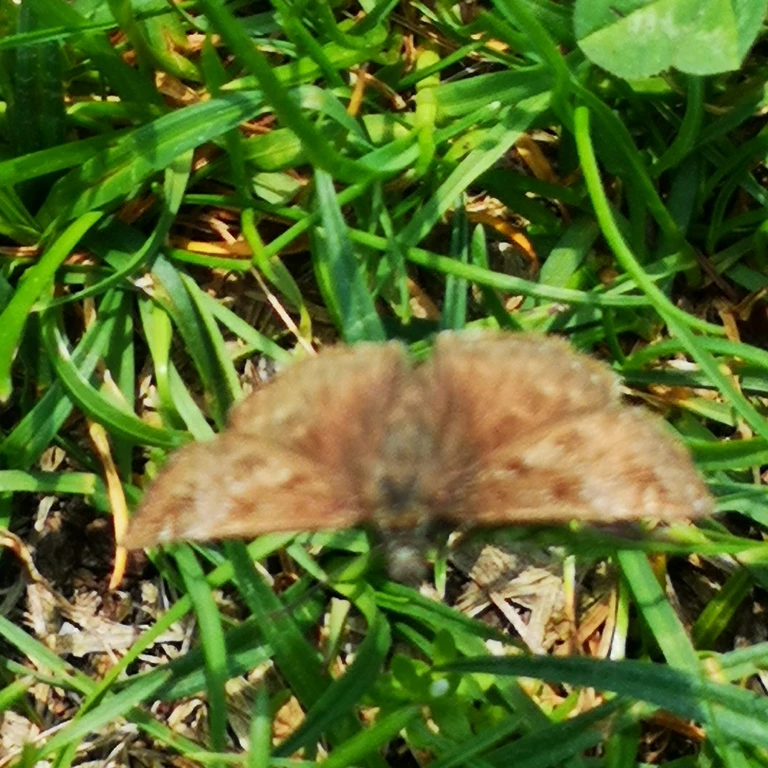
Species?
Erynnis tages
